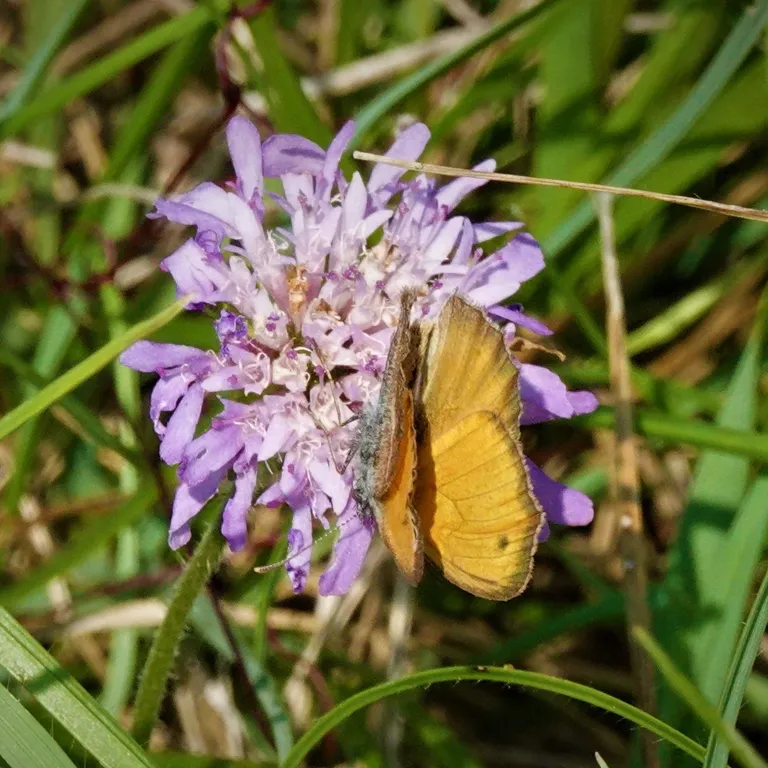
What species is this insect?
Coenonympha pamphilus
